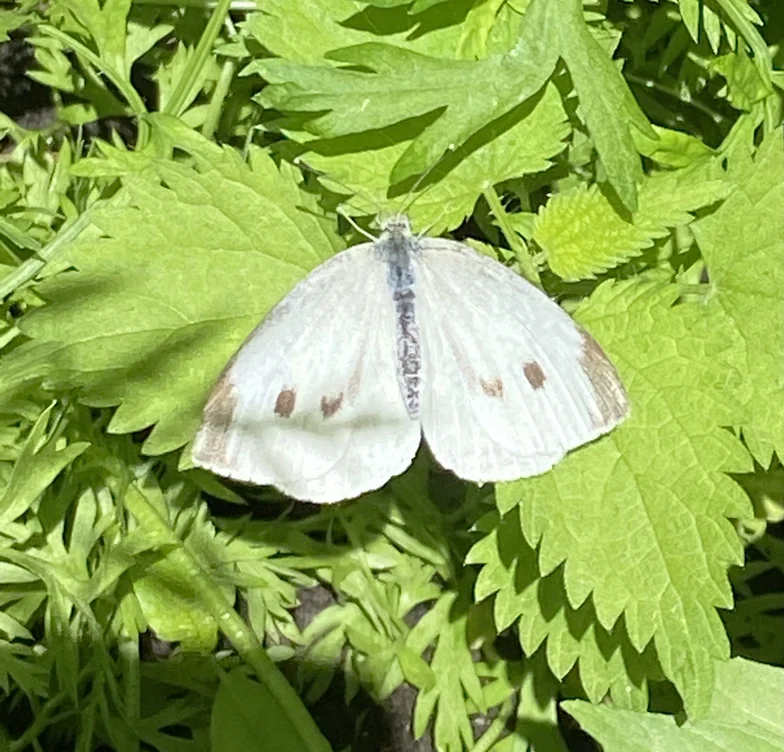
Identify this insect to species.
Pieris rapae
